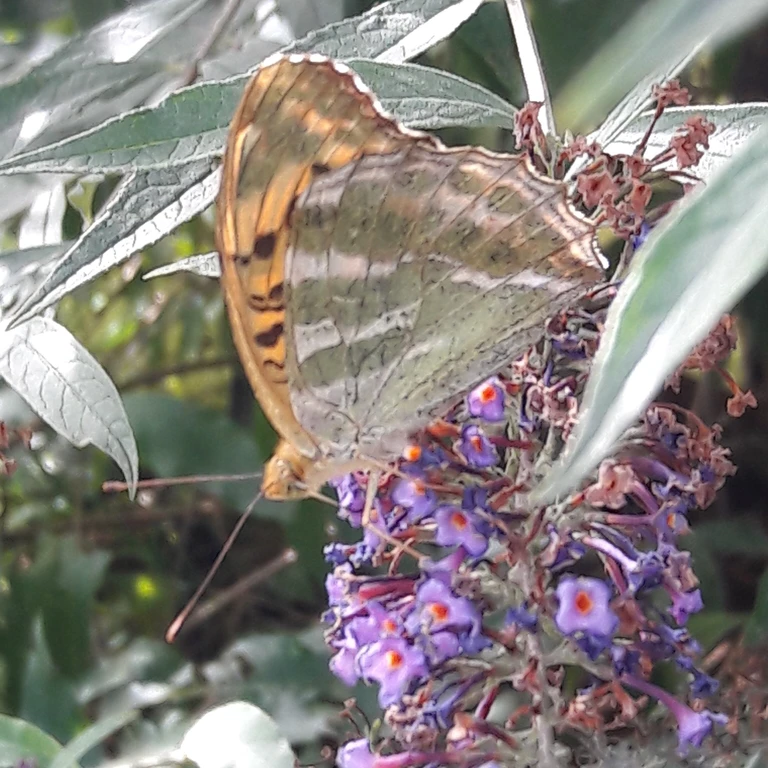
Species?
Argynnis paphia
